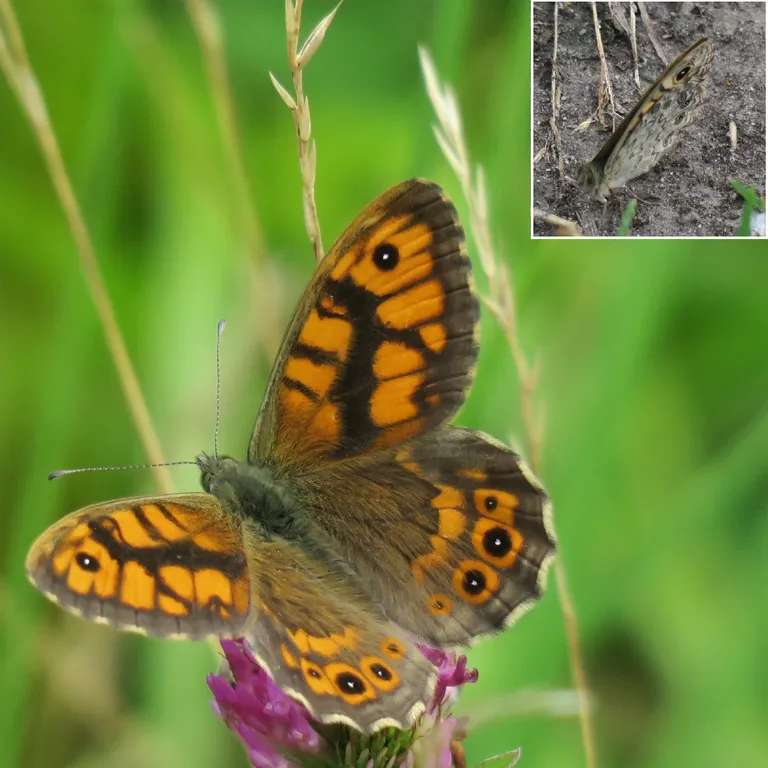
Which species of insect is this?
Lasiommata megera (also Pararge megera)
